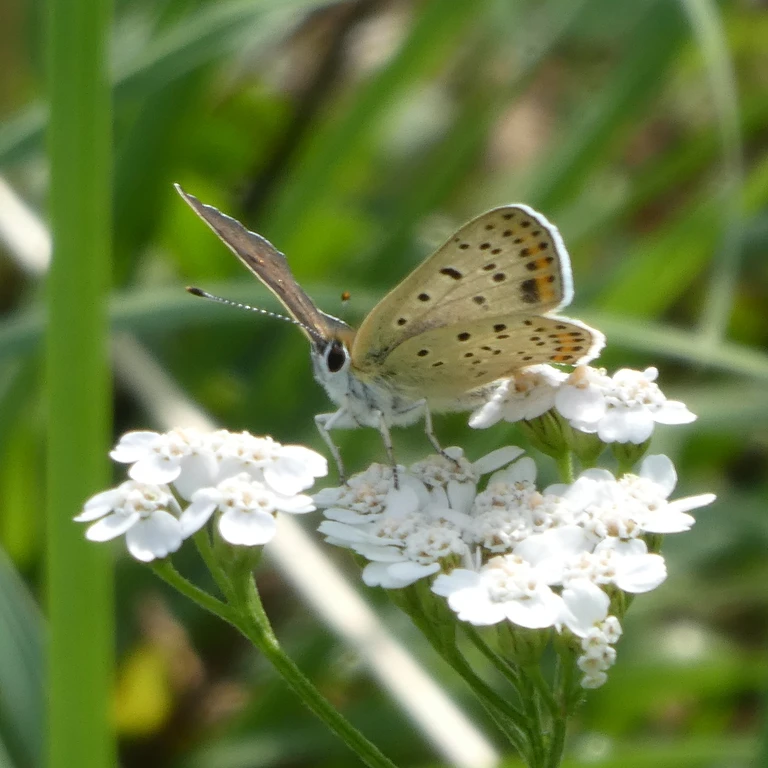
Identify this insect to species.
Lycaena tityrus (also Loweia tityrus)
